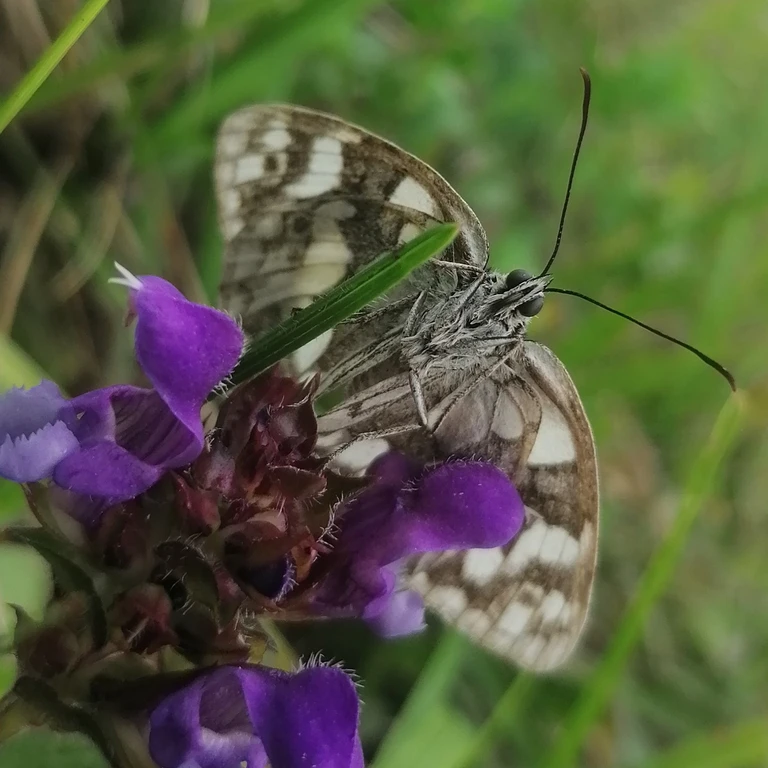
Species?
Melanargia galathea
